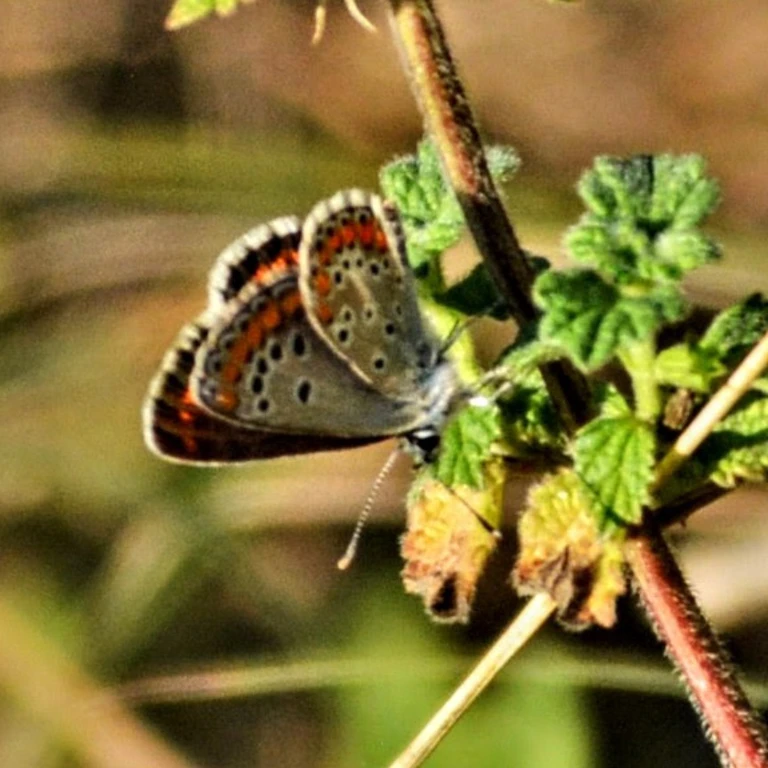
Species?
Aricia agestis/artaxerxes
